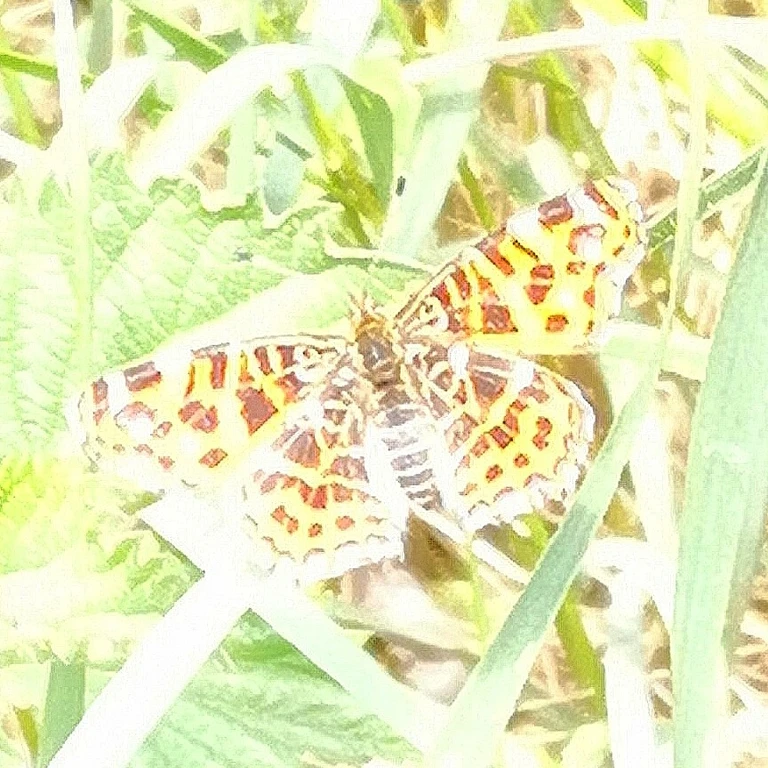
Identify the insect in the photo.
Araschnia levana
